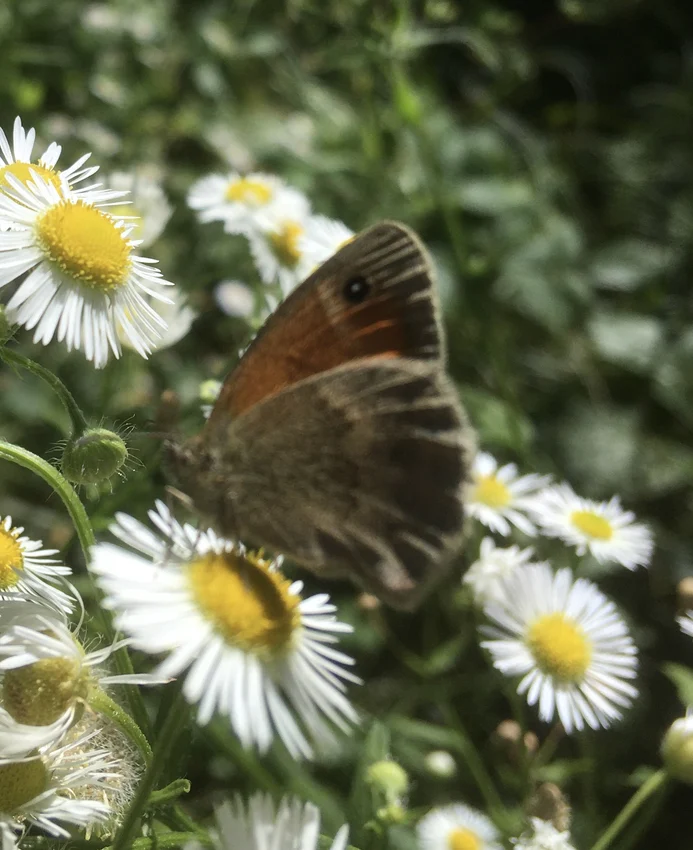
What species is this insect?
Coenonympha pamphilus
